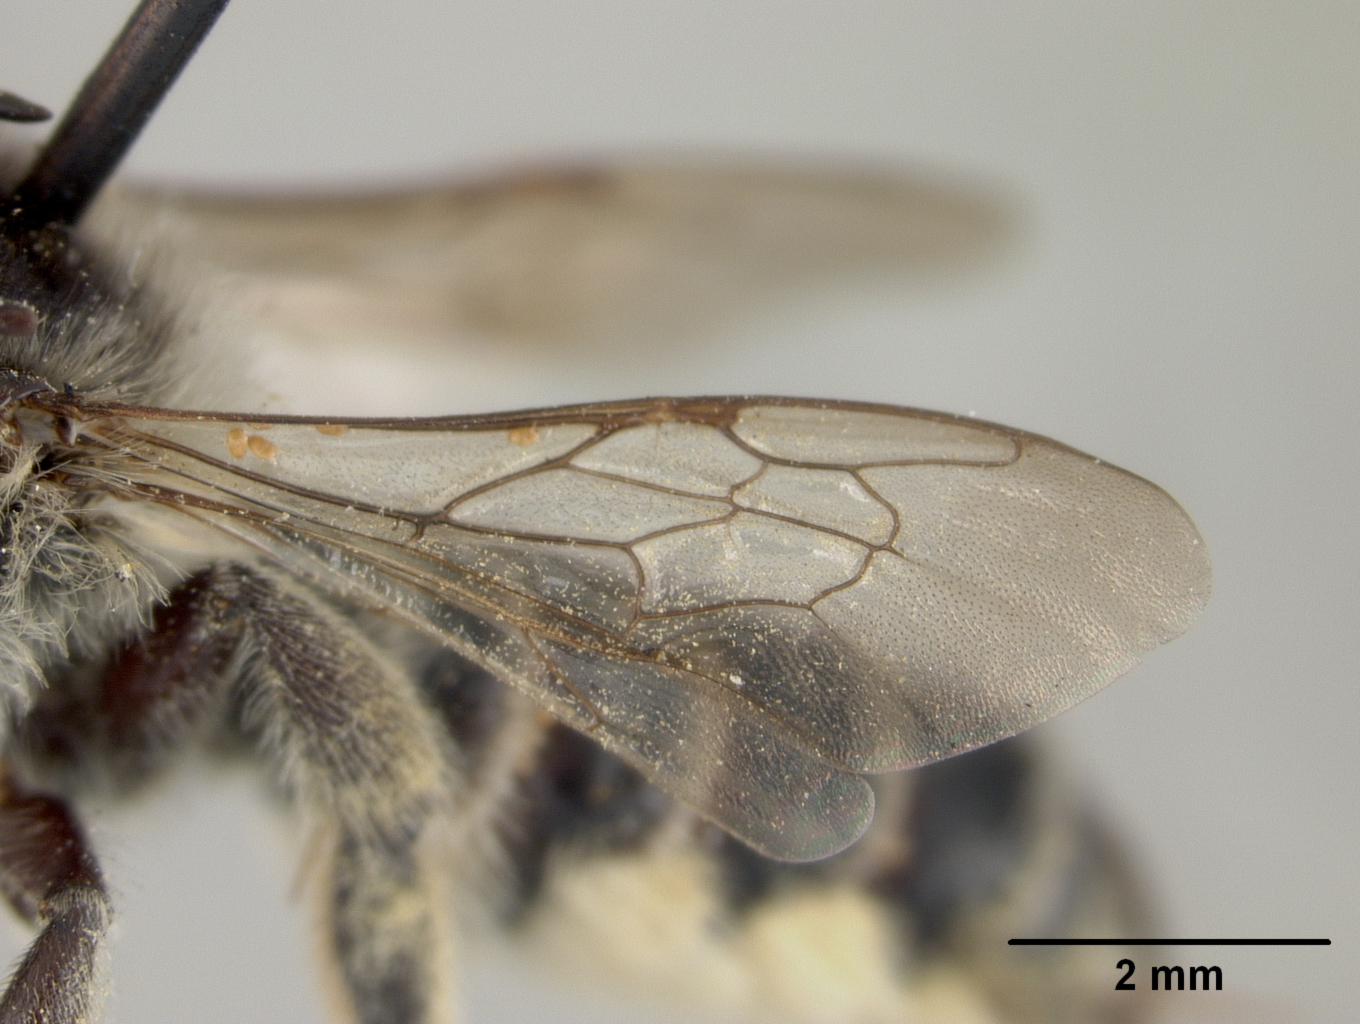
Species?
Megachile rubi
